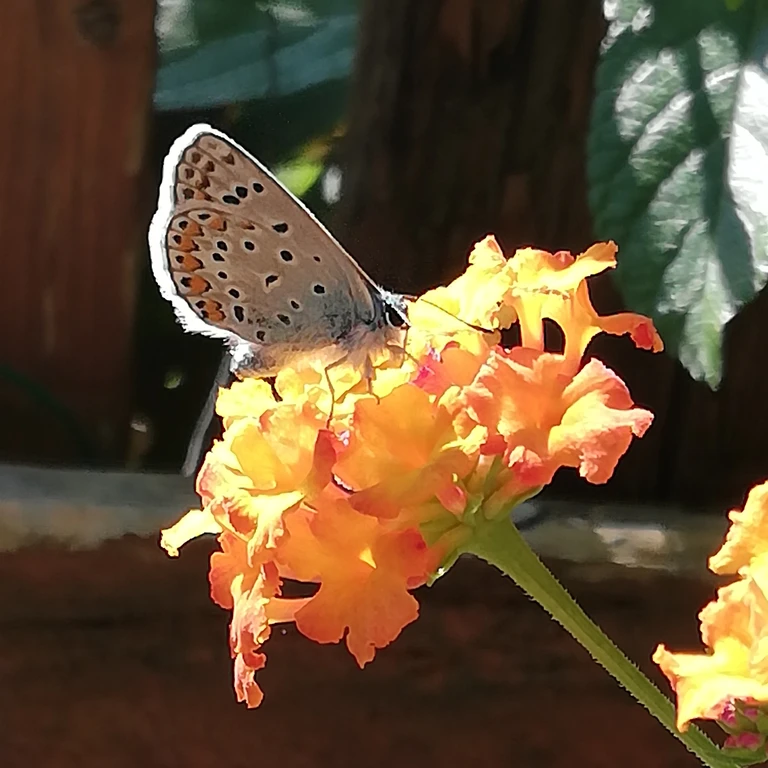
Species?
Polyommatus icarus
